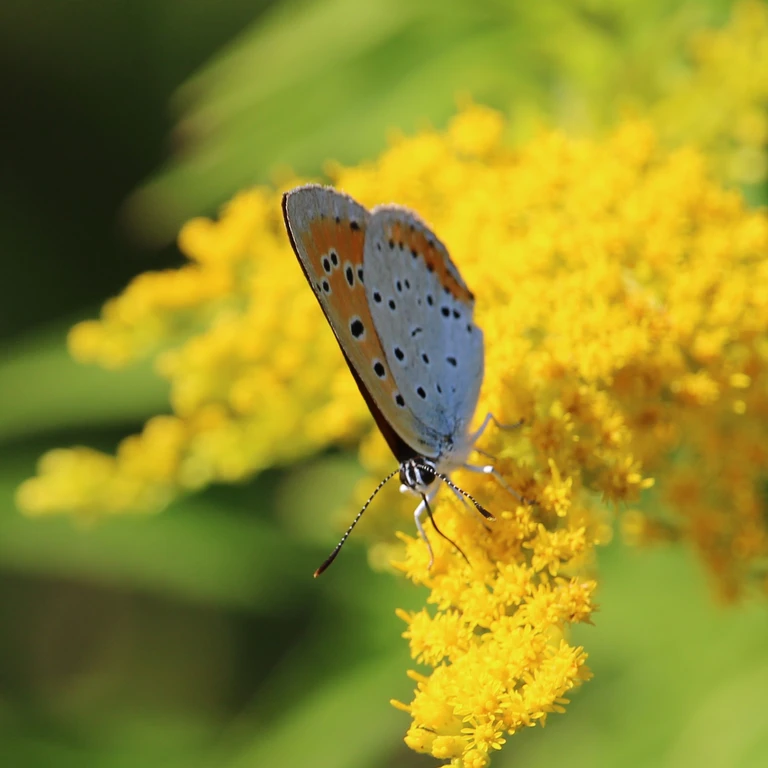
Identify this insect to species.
Lycaena dispar
